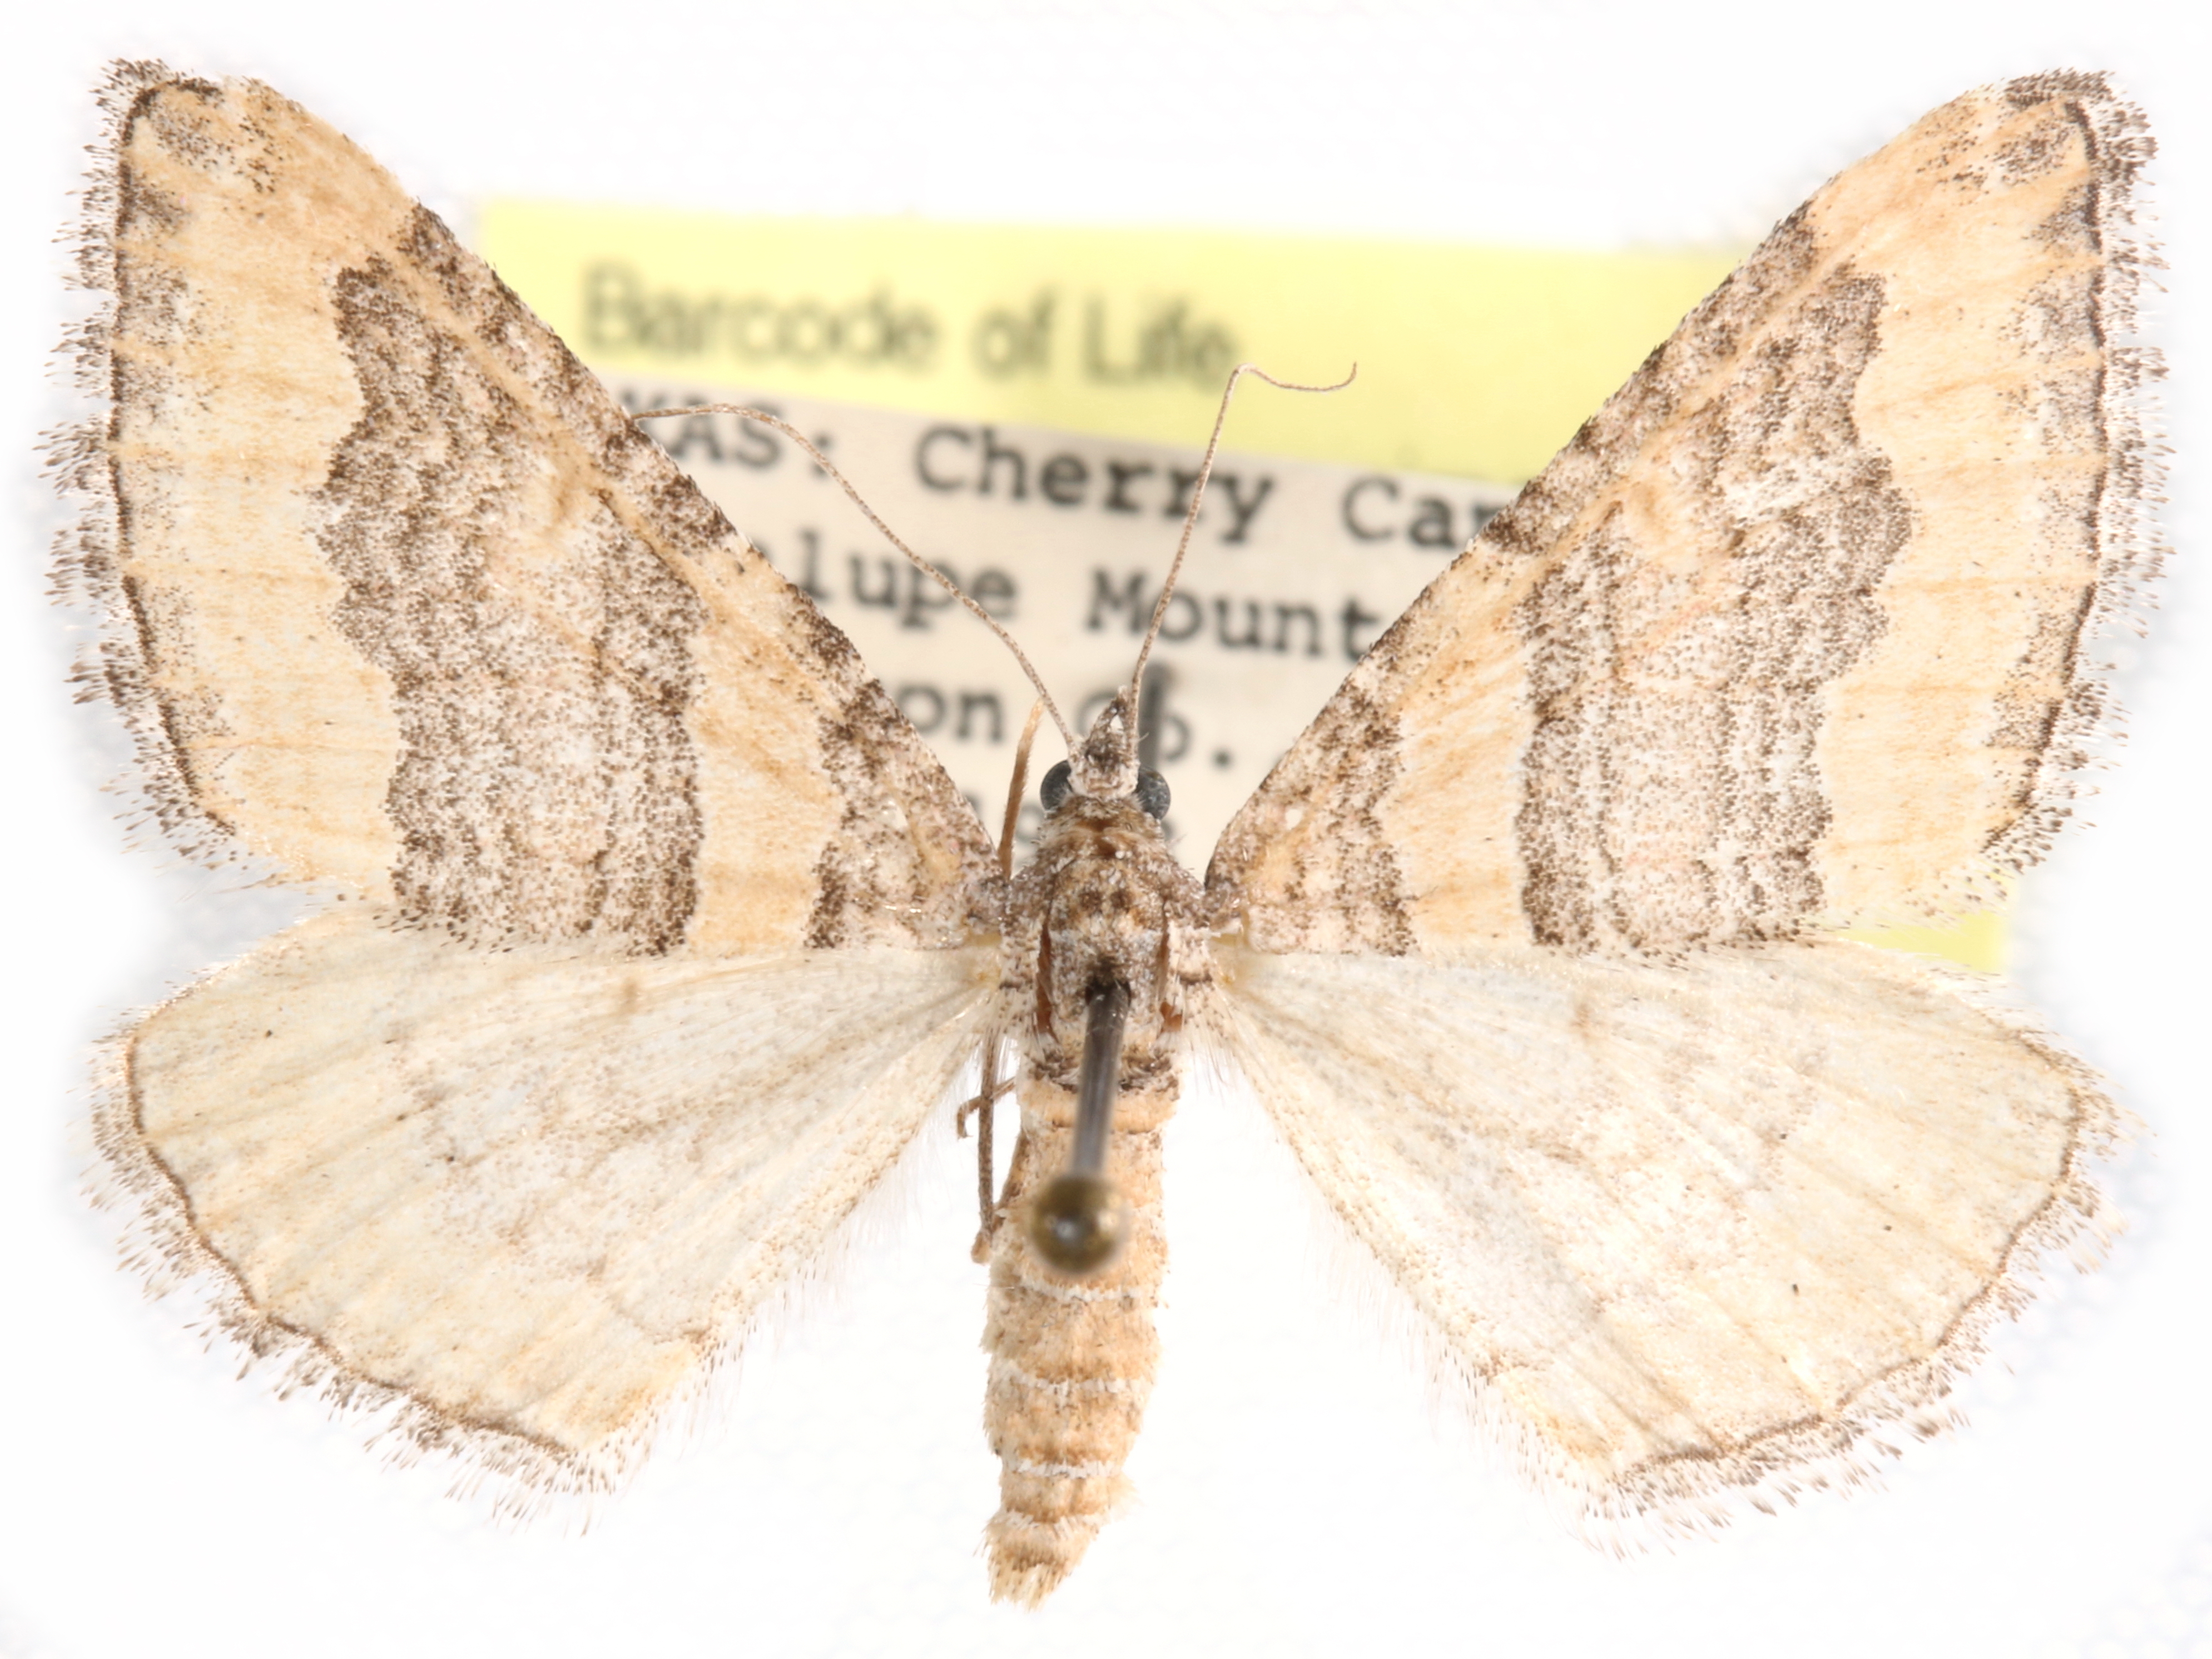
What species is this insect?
Perizoma custodiata
